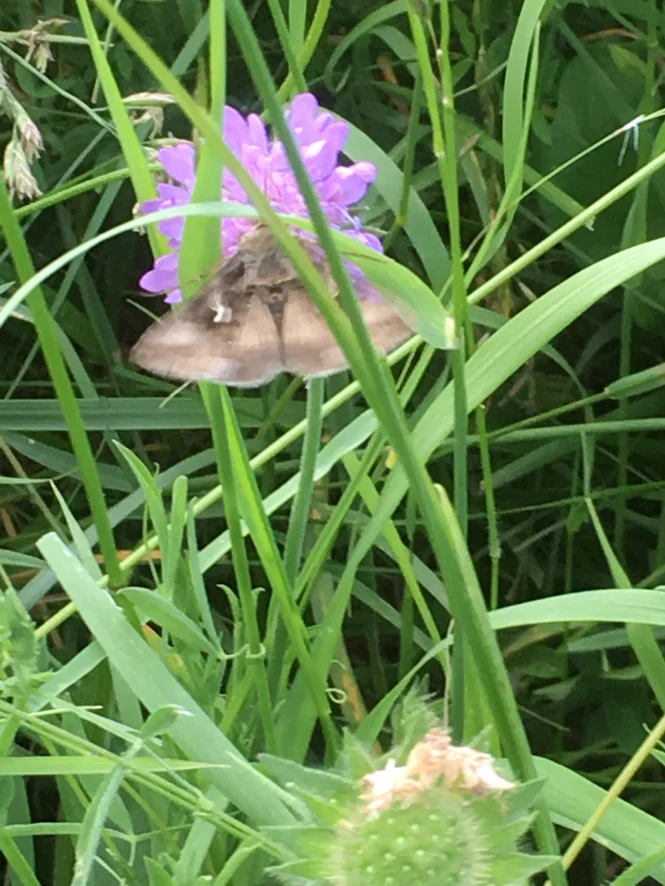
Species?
Autographa gamma
